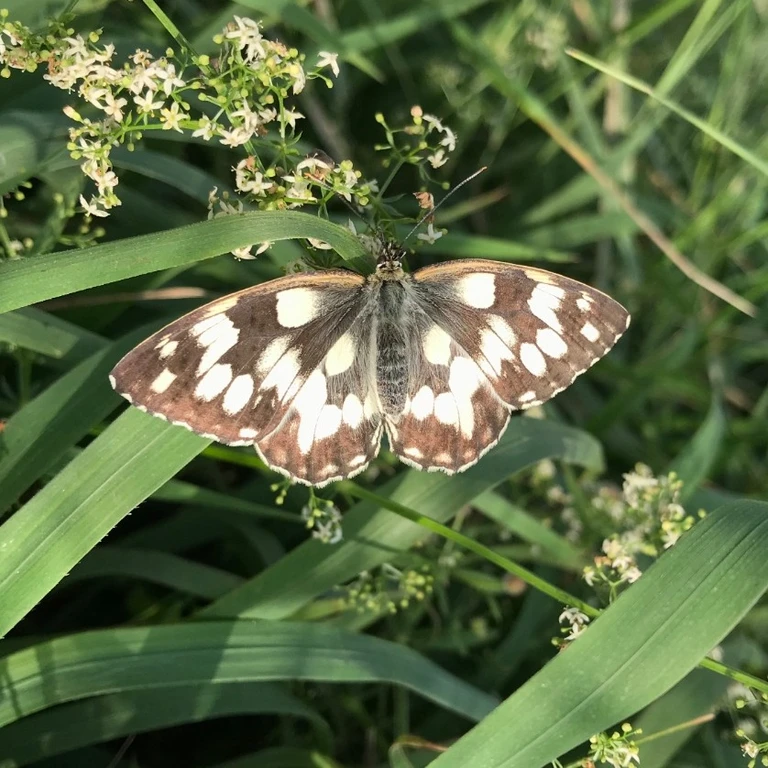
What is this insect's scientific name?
Melanargia galathea
